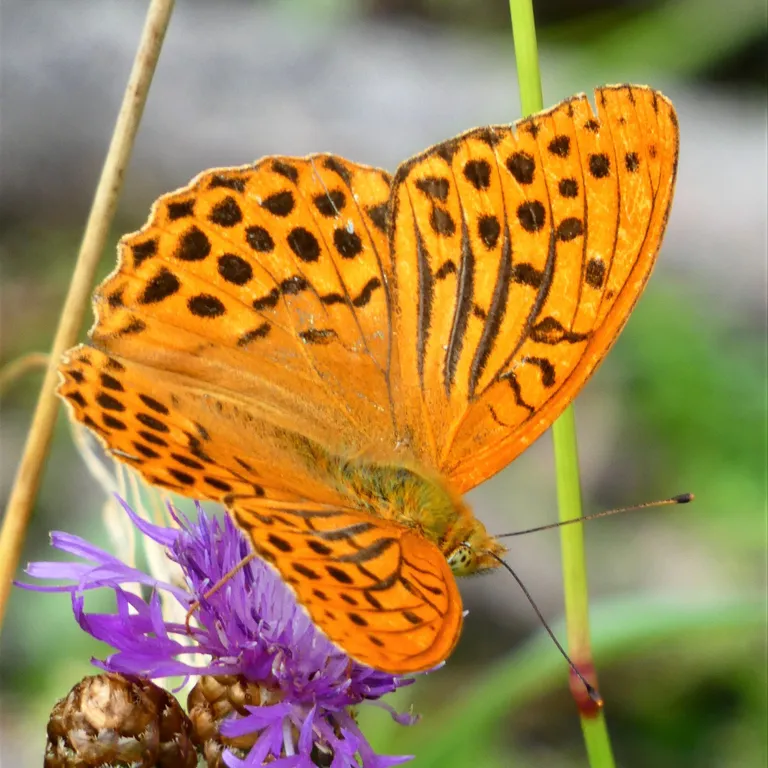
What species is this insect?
Argynnis paphia
